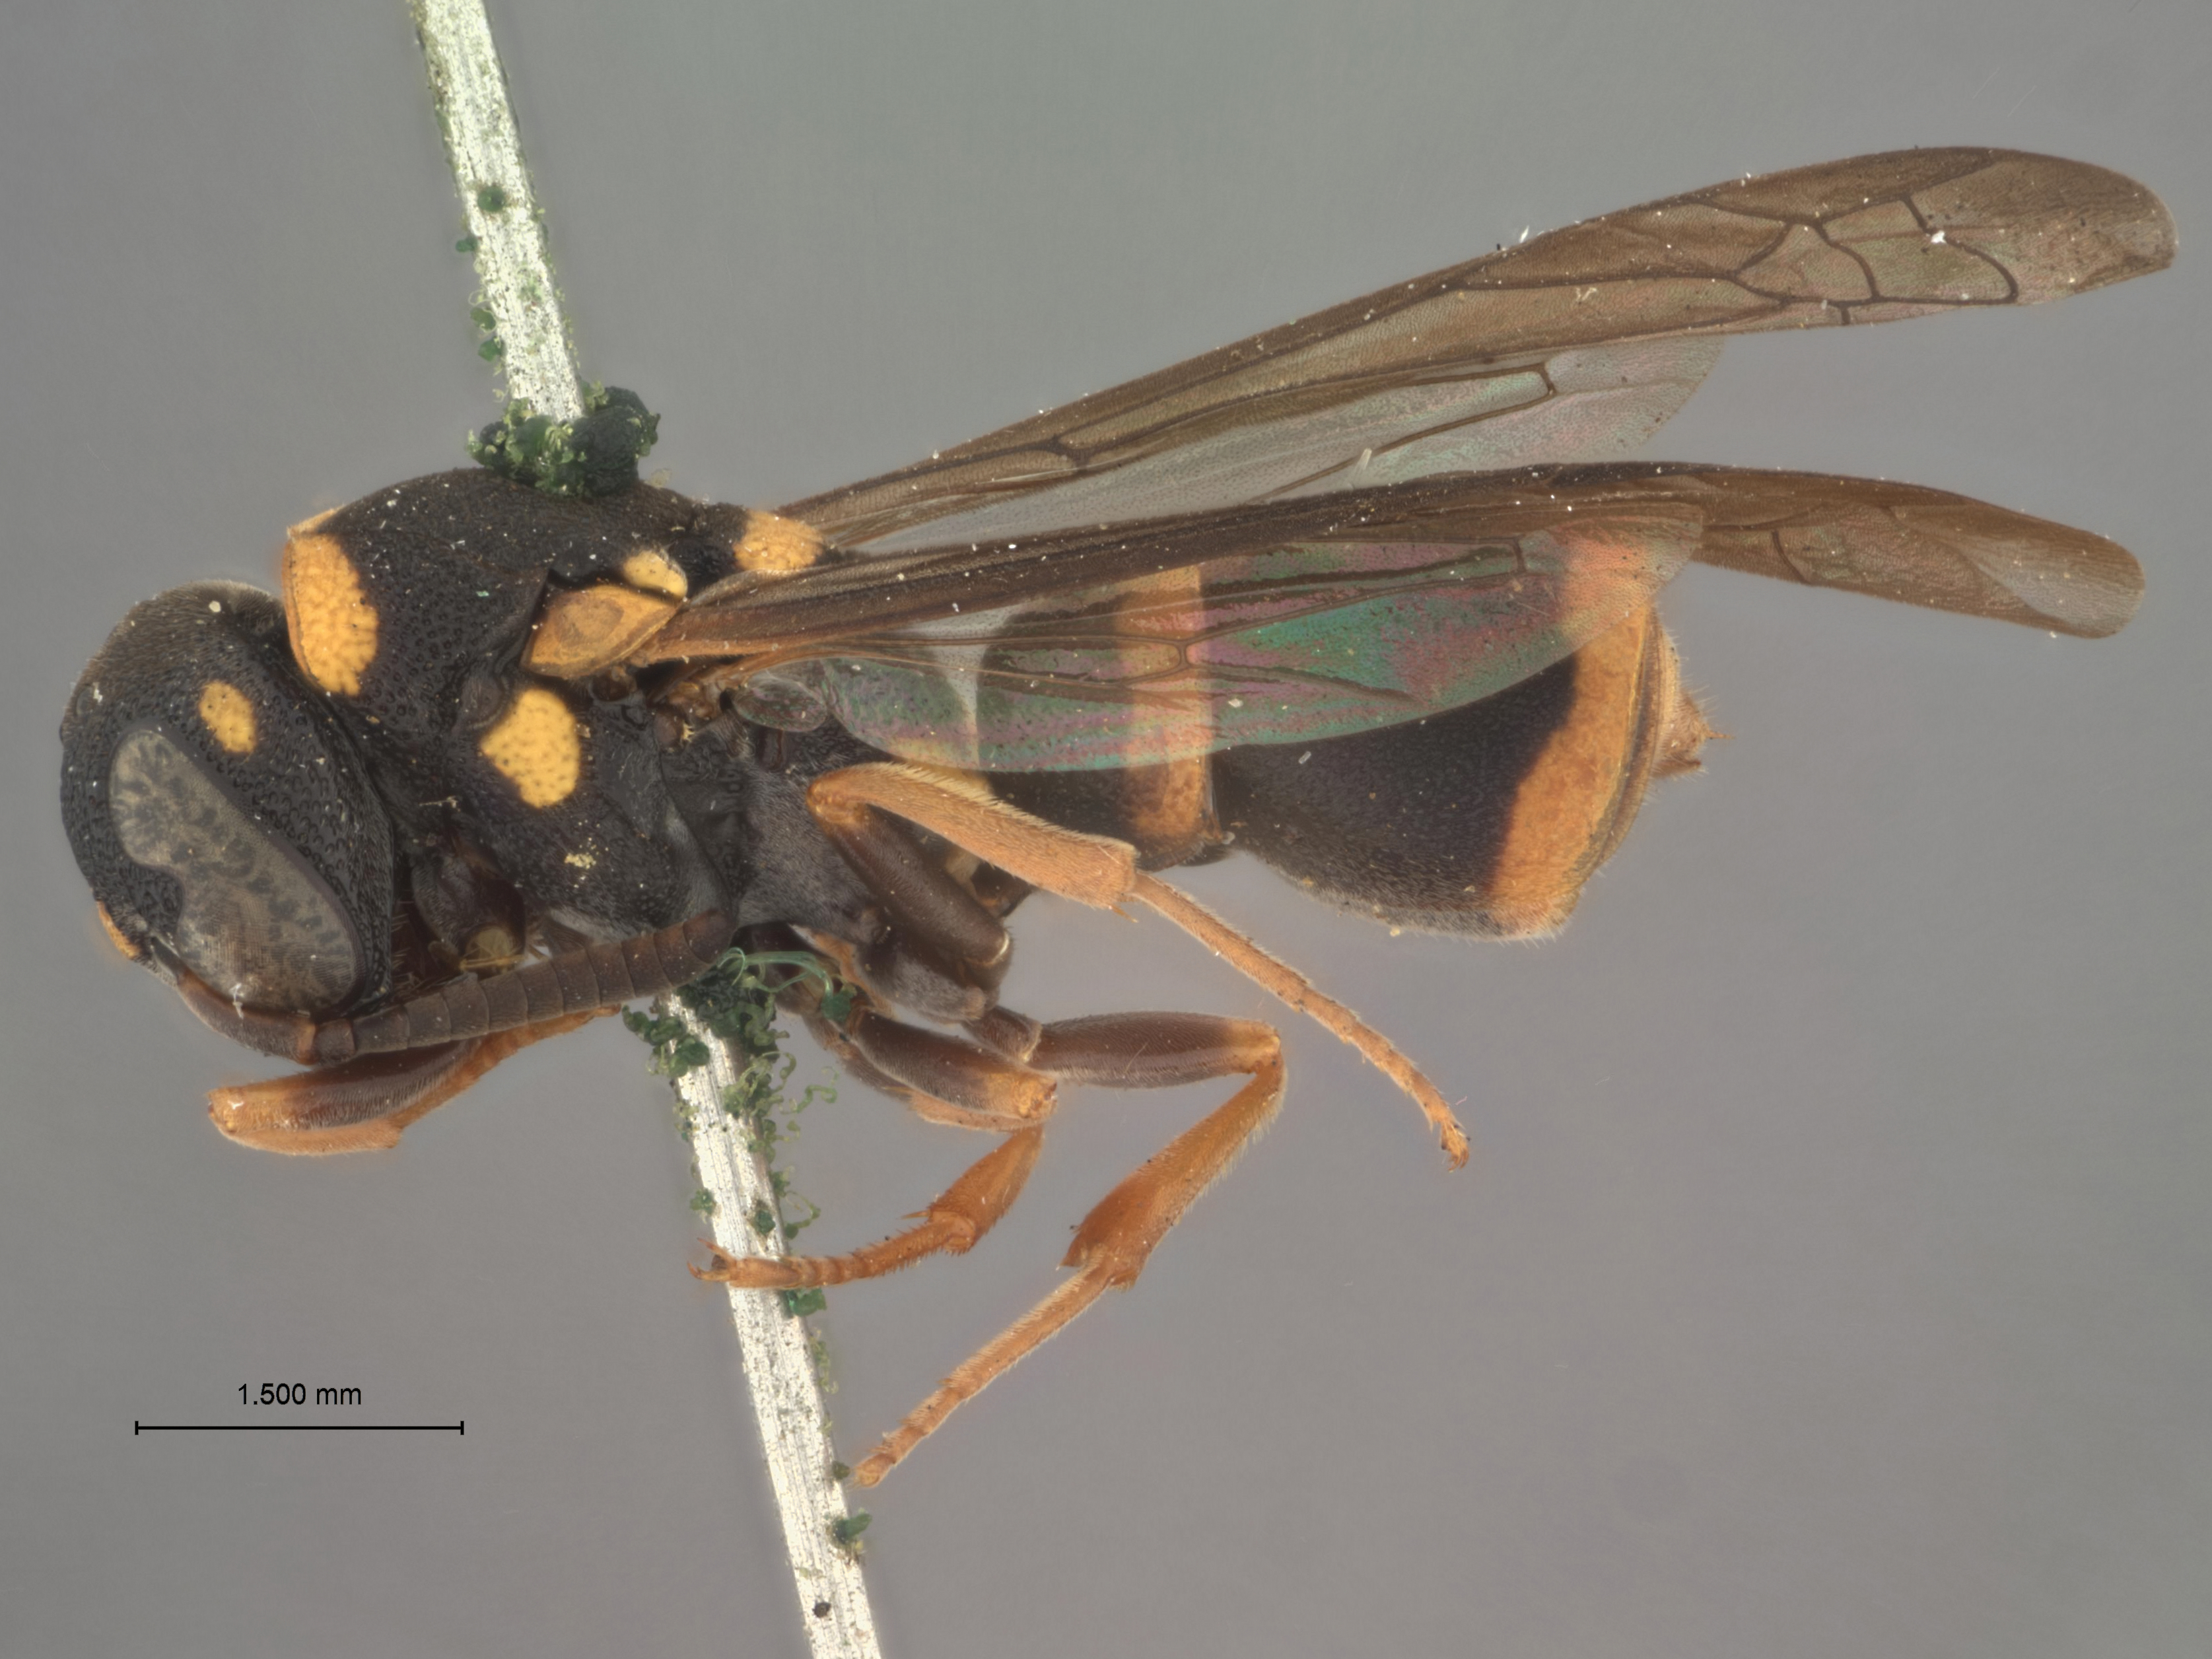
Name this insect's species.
Australodynerus convexus
